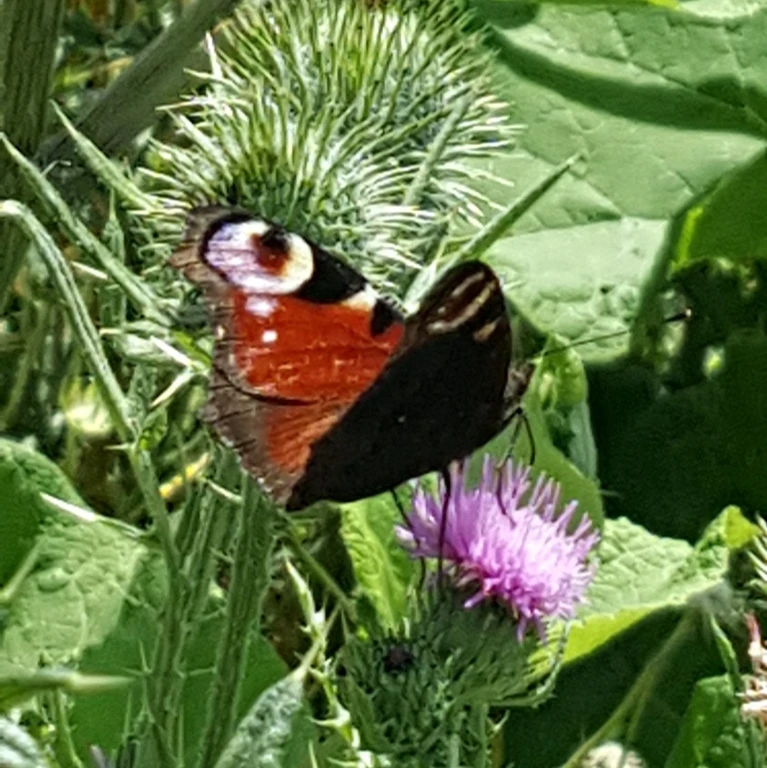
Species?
Aglais io
